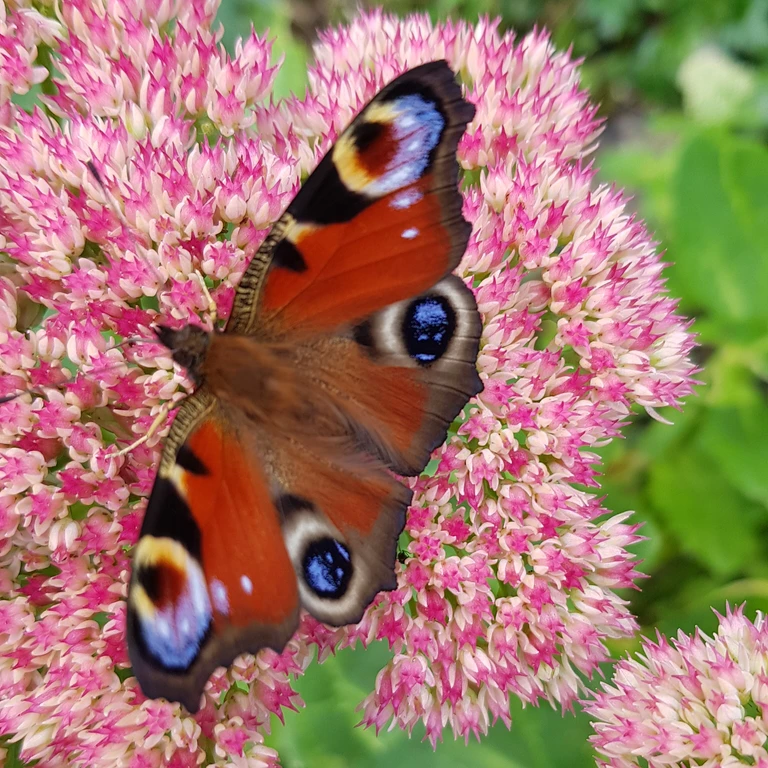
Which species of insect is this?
Aglais io
